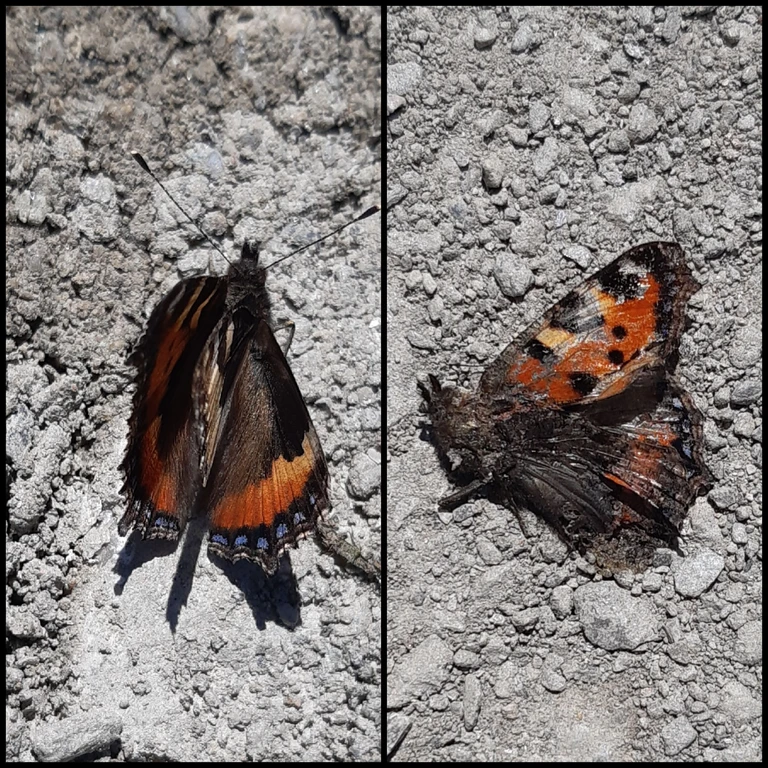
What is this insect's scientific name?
Aglais urticae
